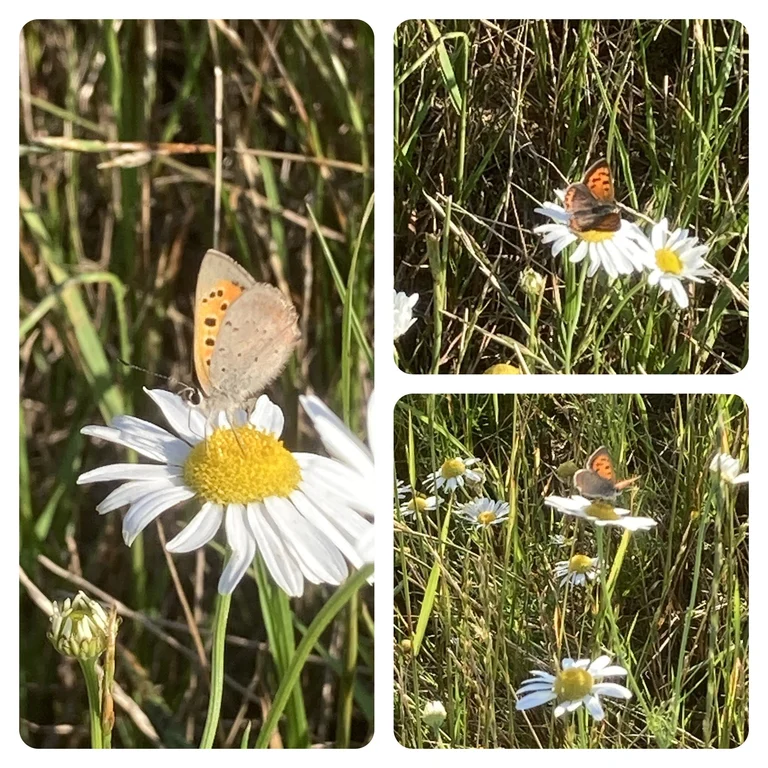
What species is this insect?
Lycaena phlaeas
